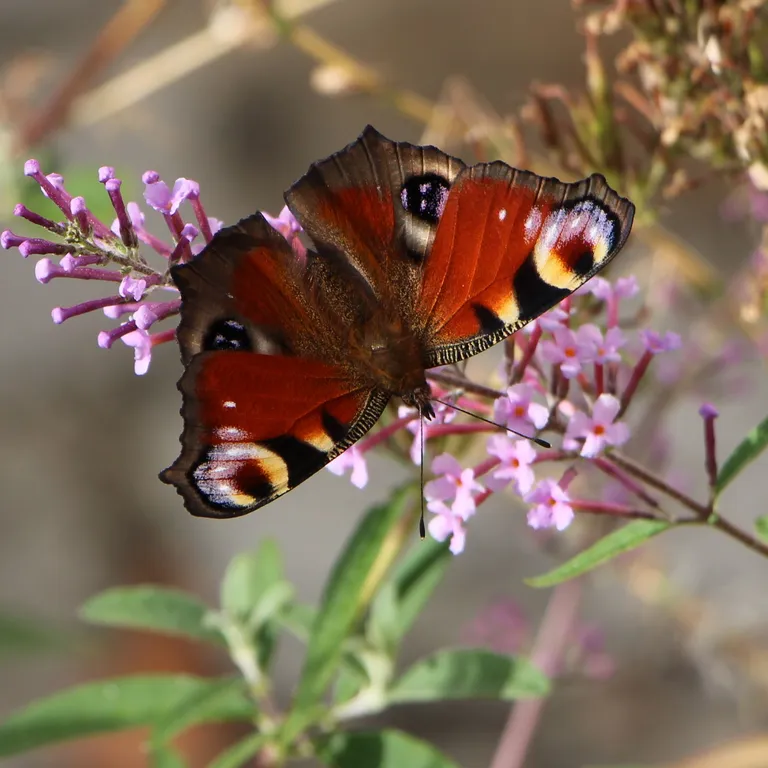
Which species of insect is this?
Aglais io
